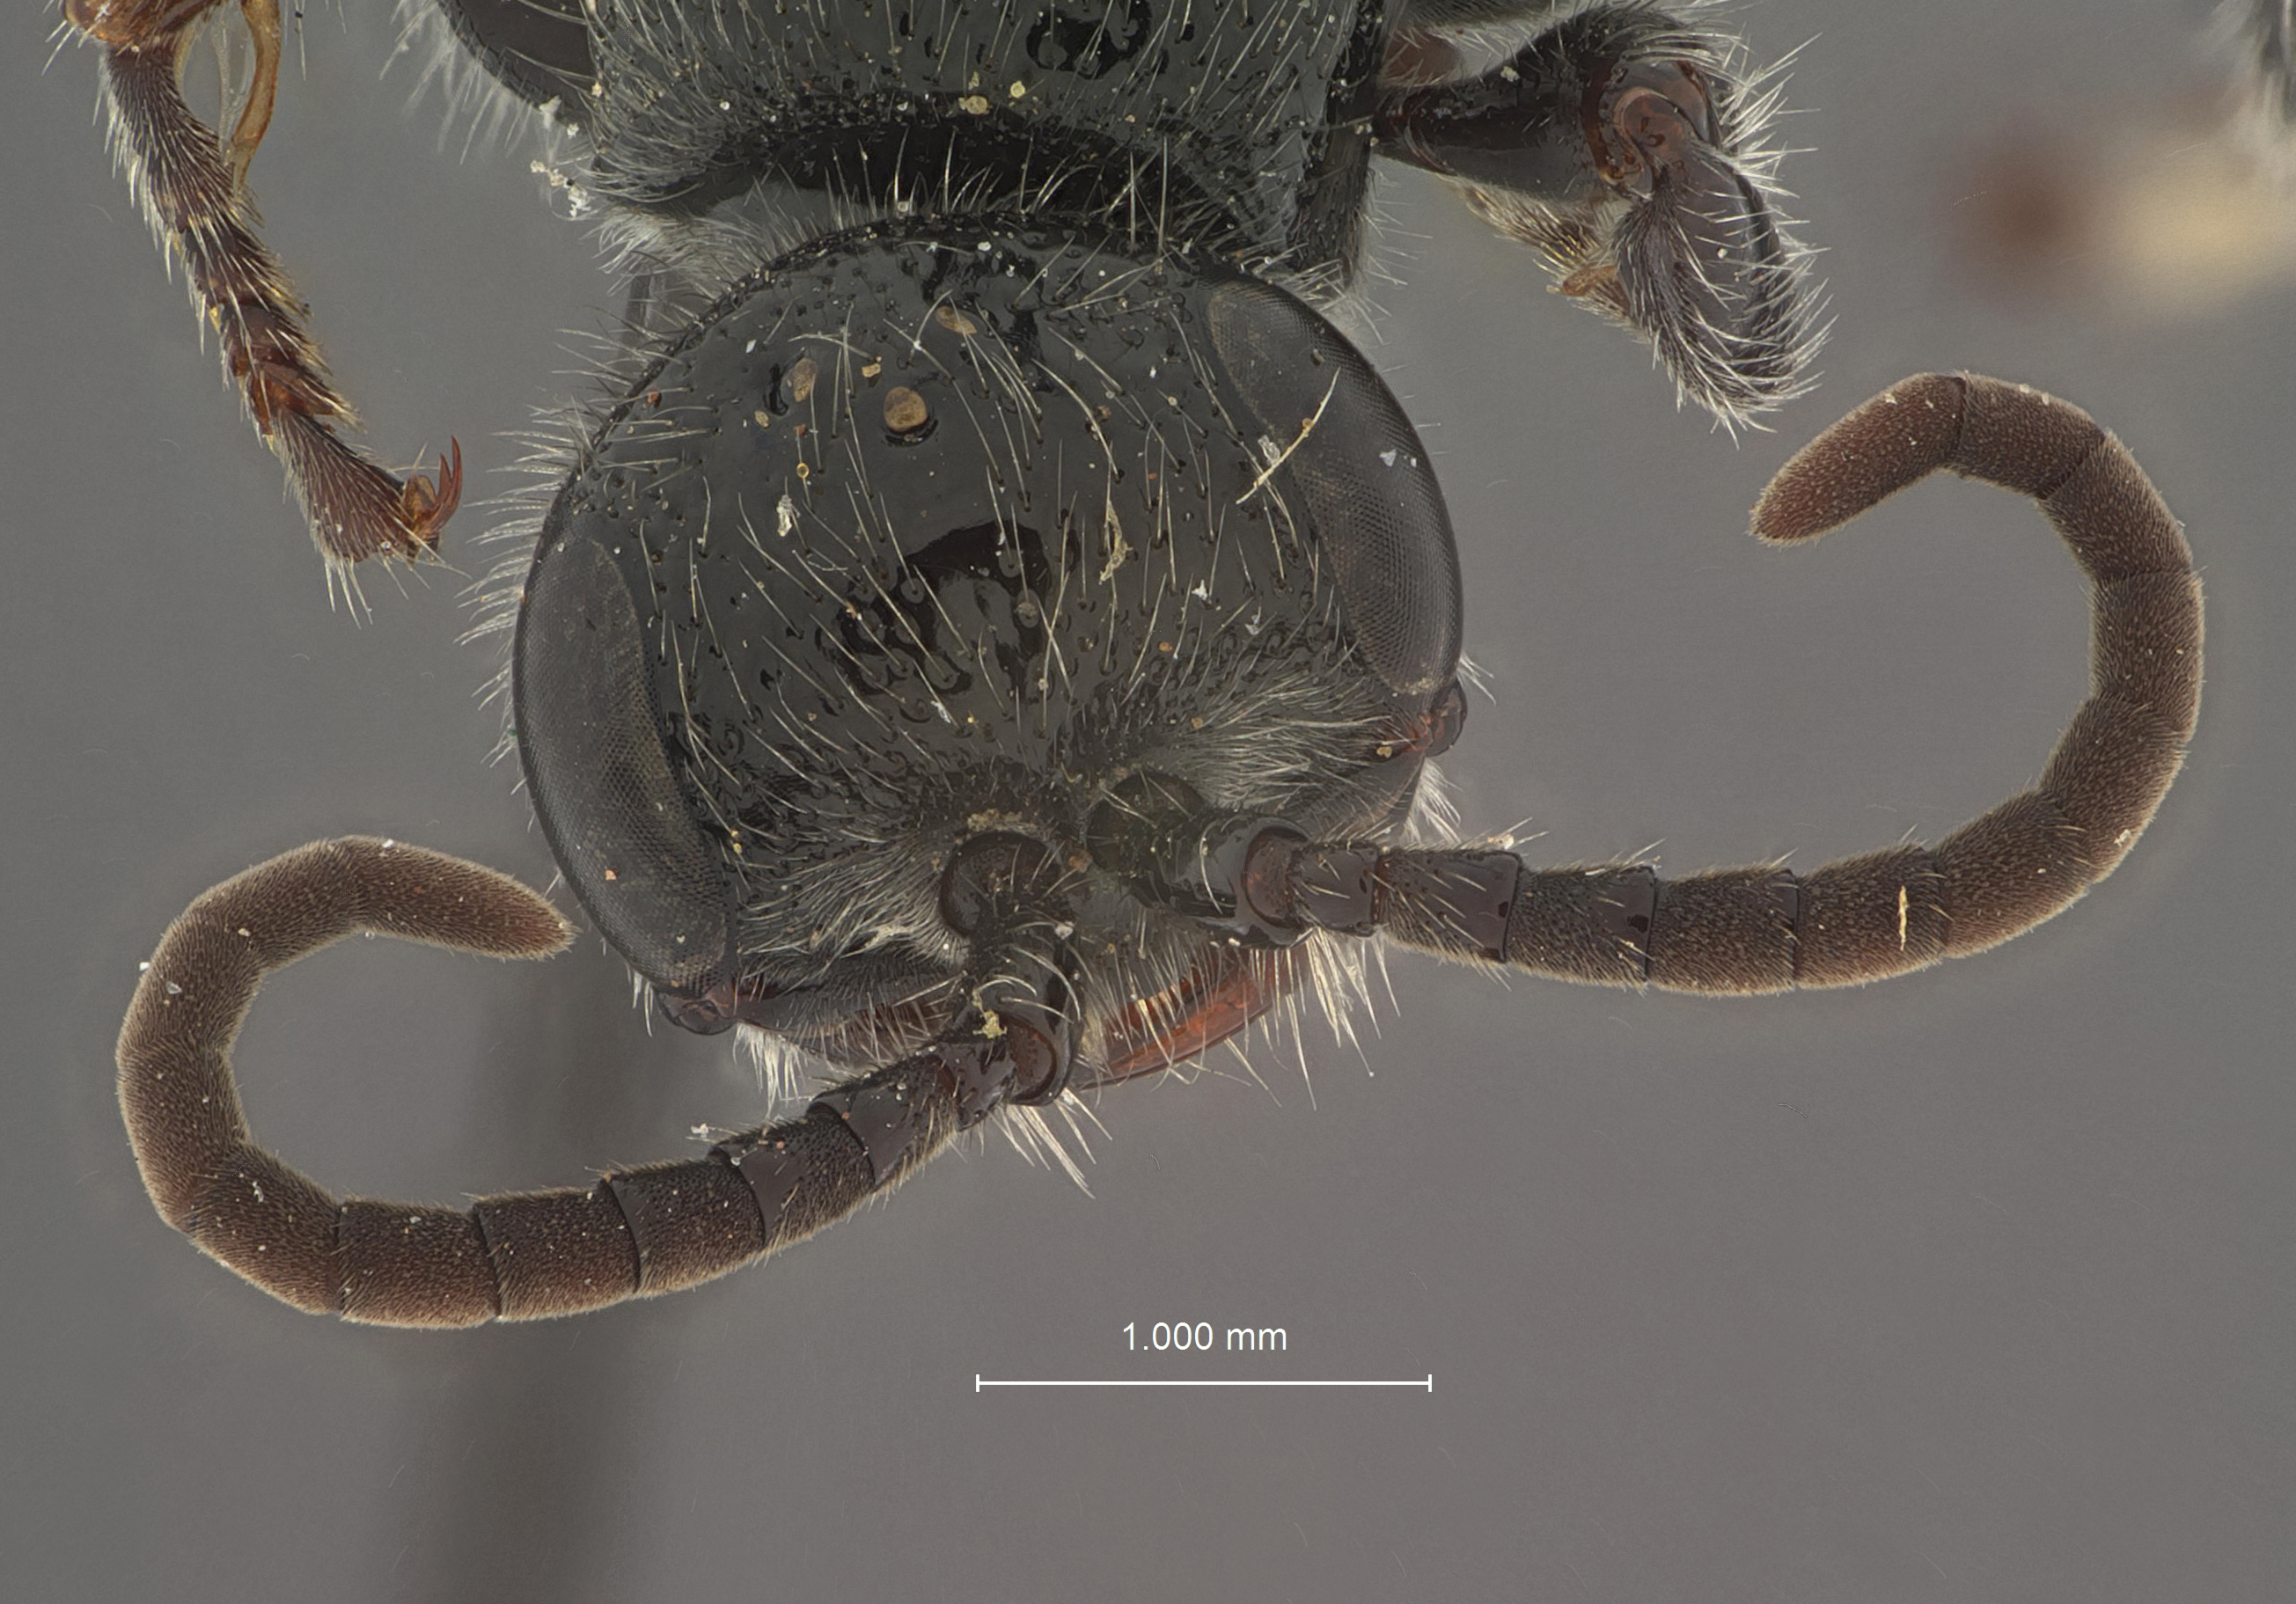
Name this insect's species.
Tiphia arcuata
